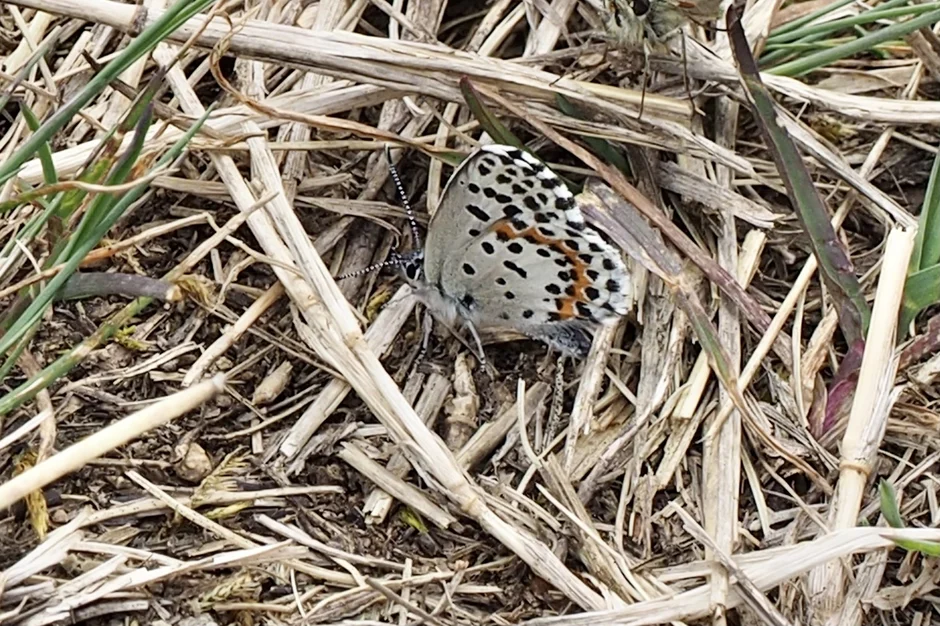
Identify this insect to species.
Scolitantides orion
